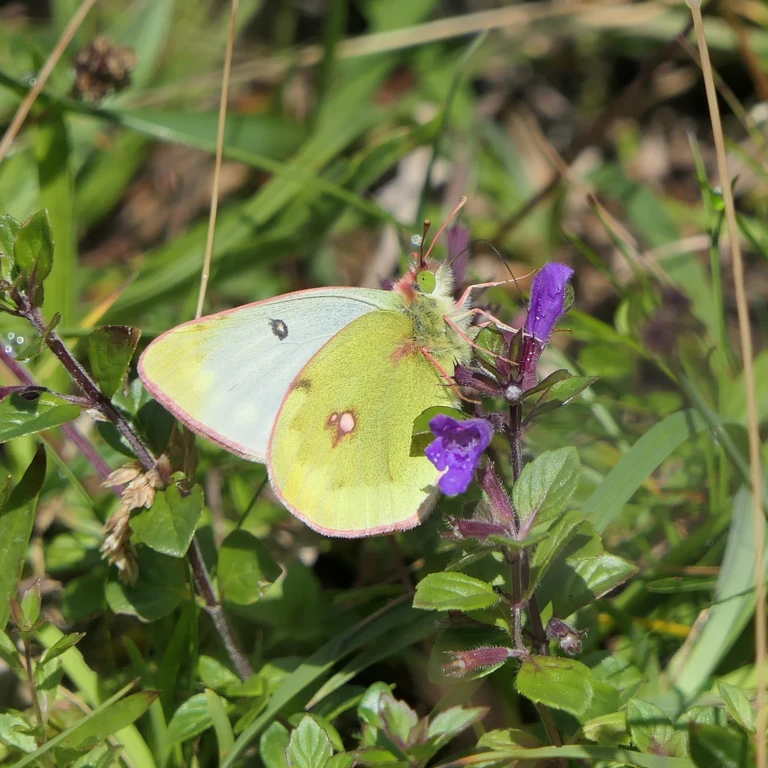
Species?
Colias phicomone
